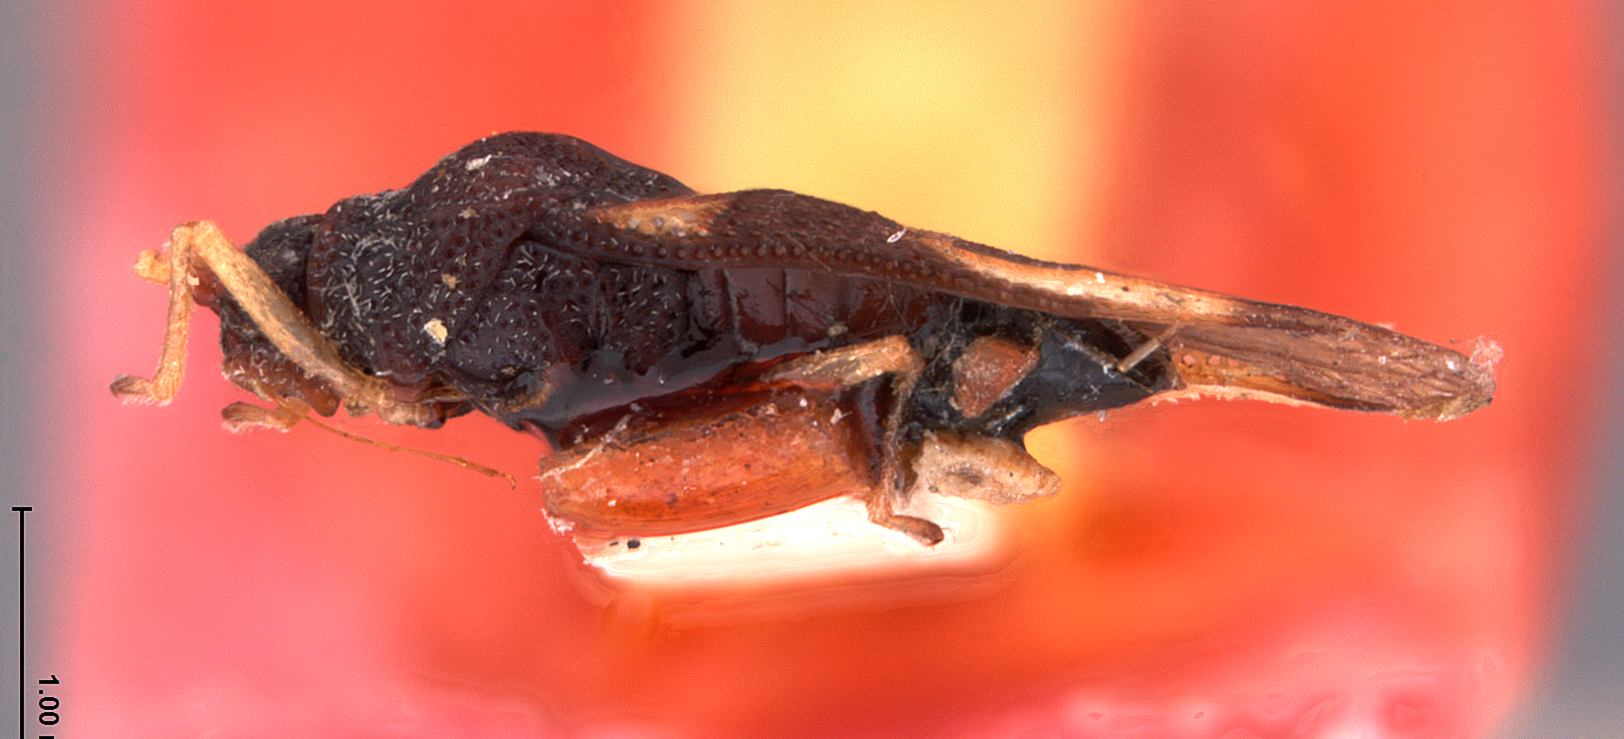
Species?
Eteoneus sarptus
